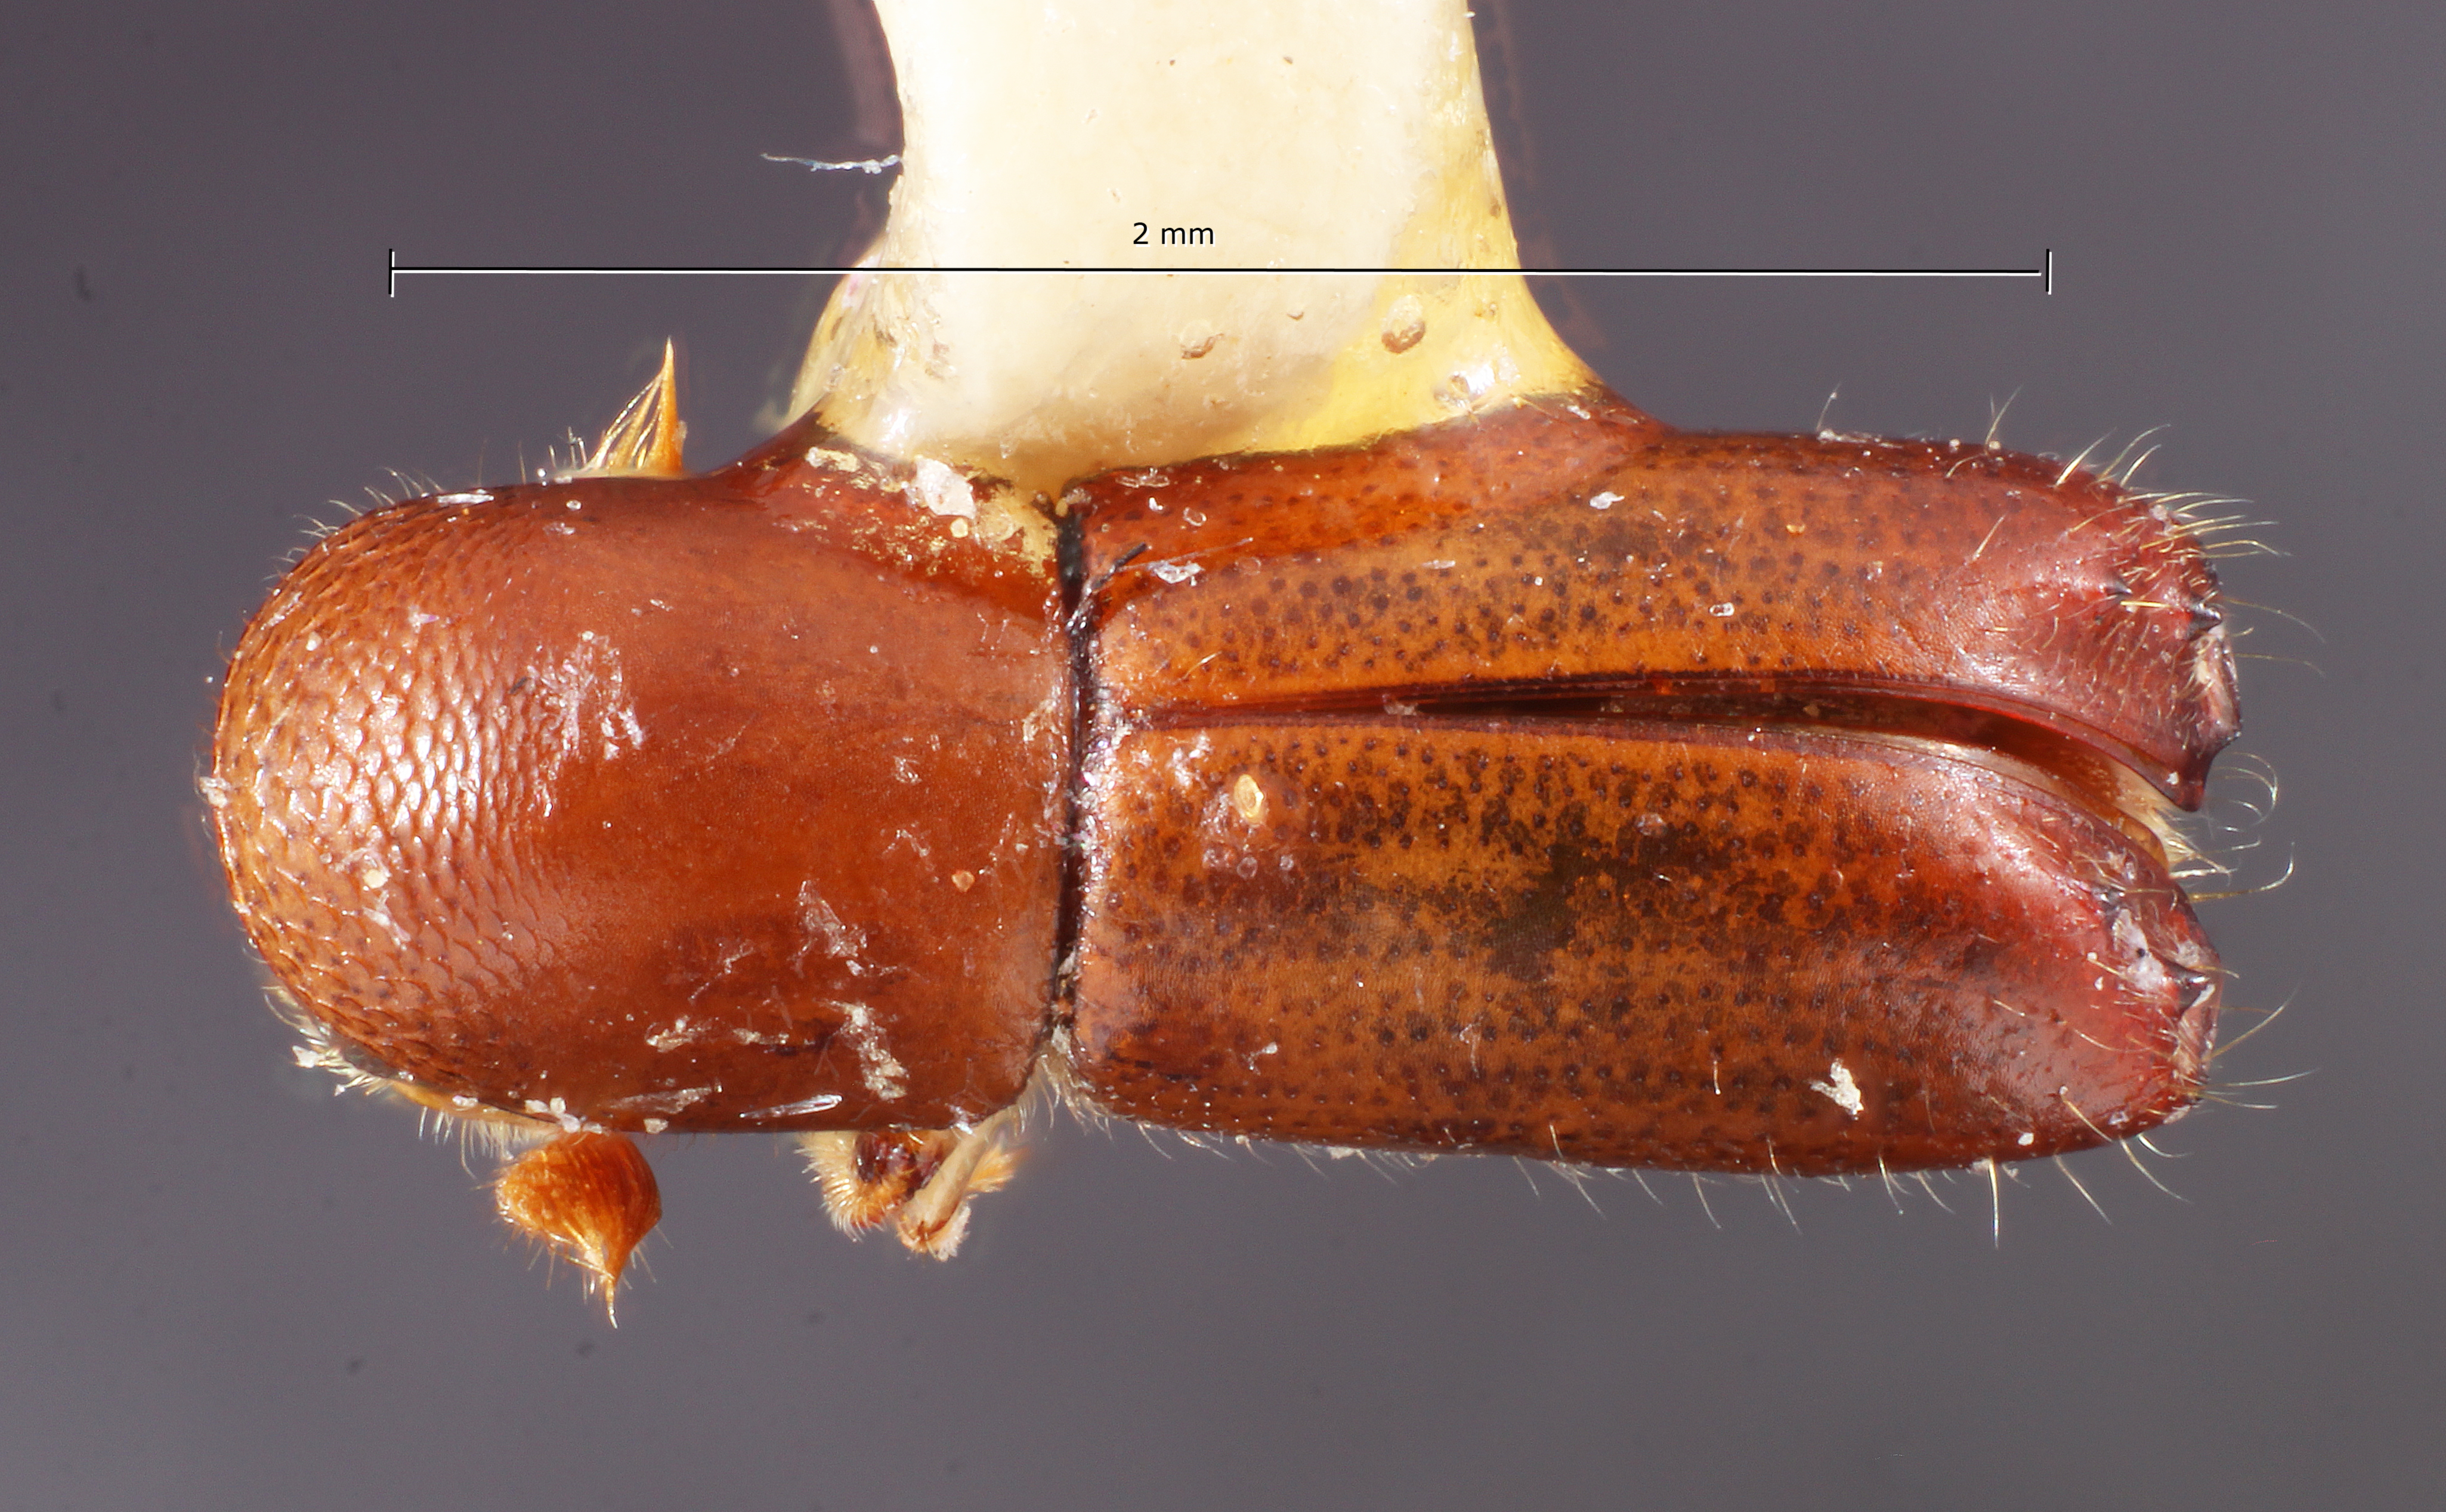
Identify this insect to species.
Monarthrum punctifrons
